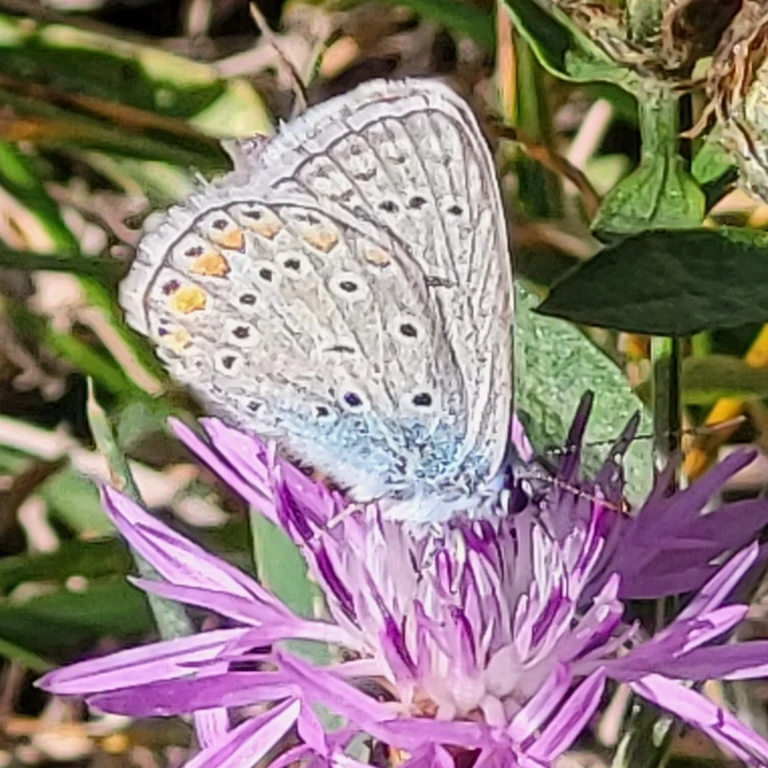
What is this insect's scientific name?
Polyommatus icarus
